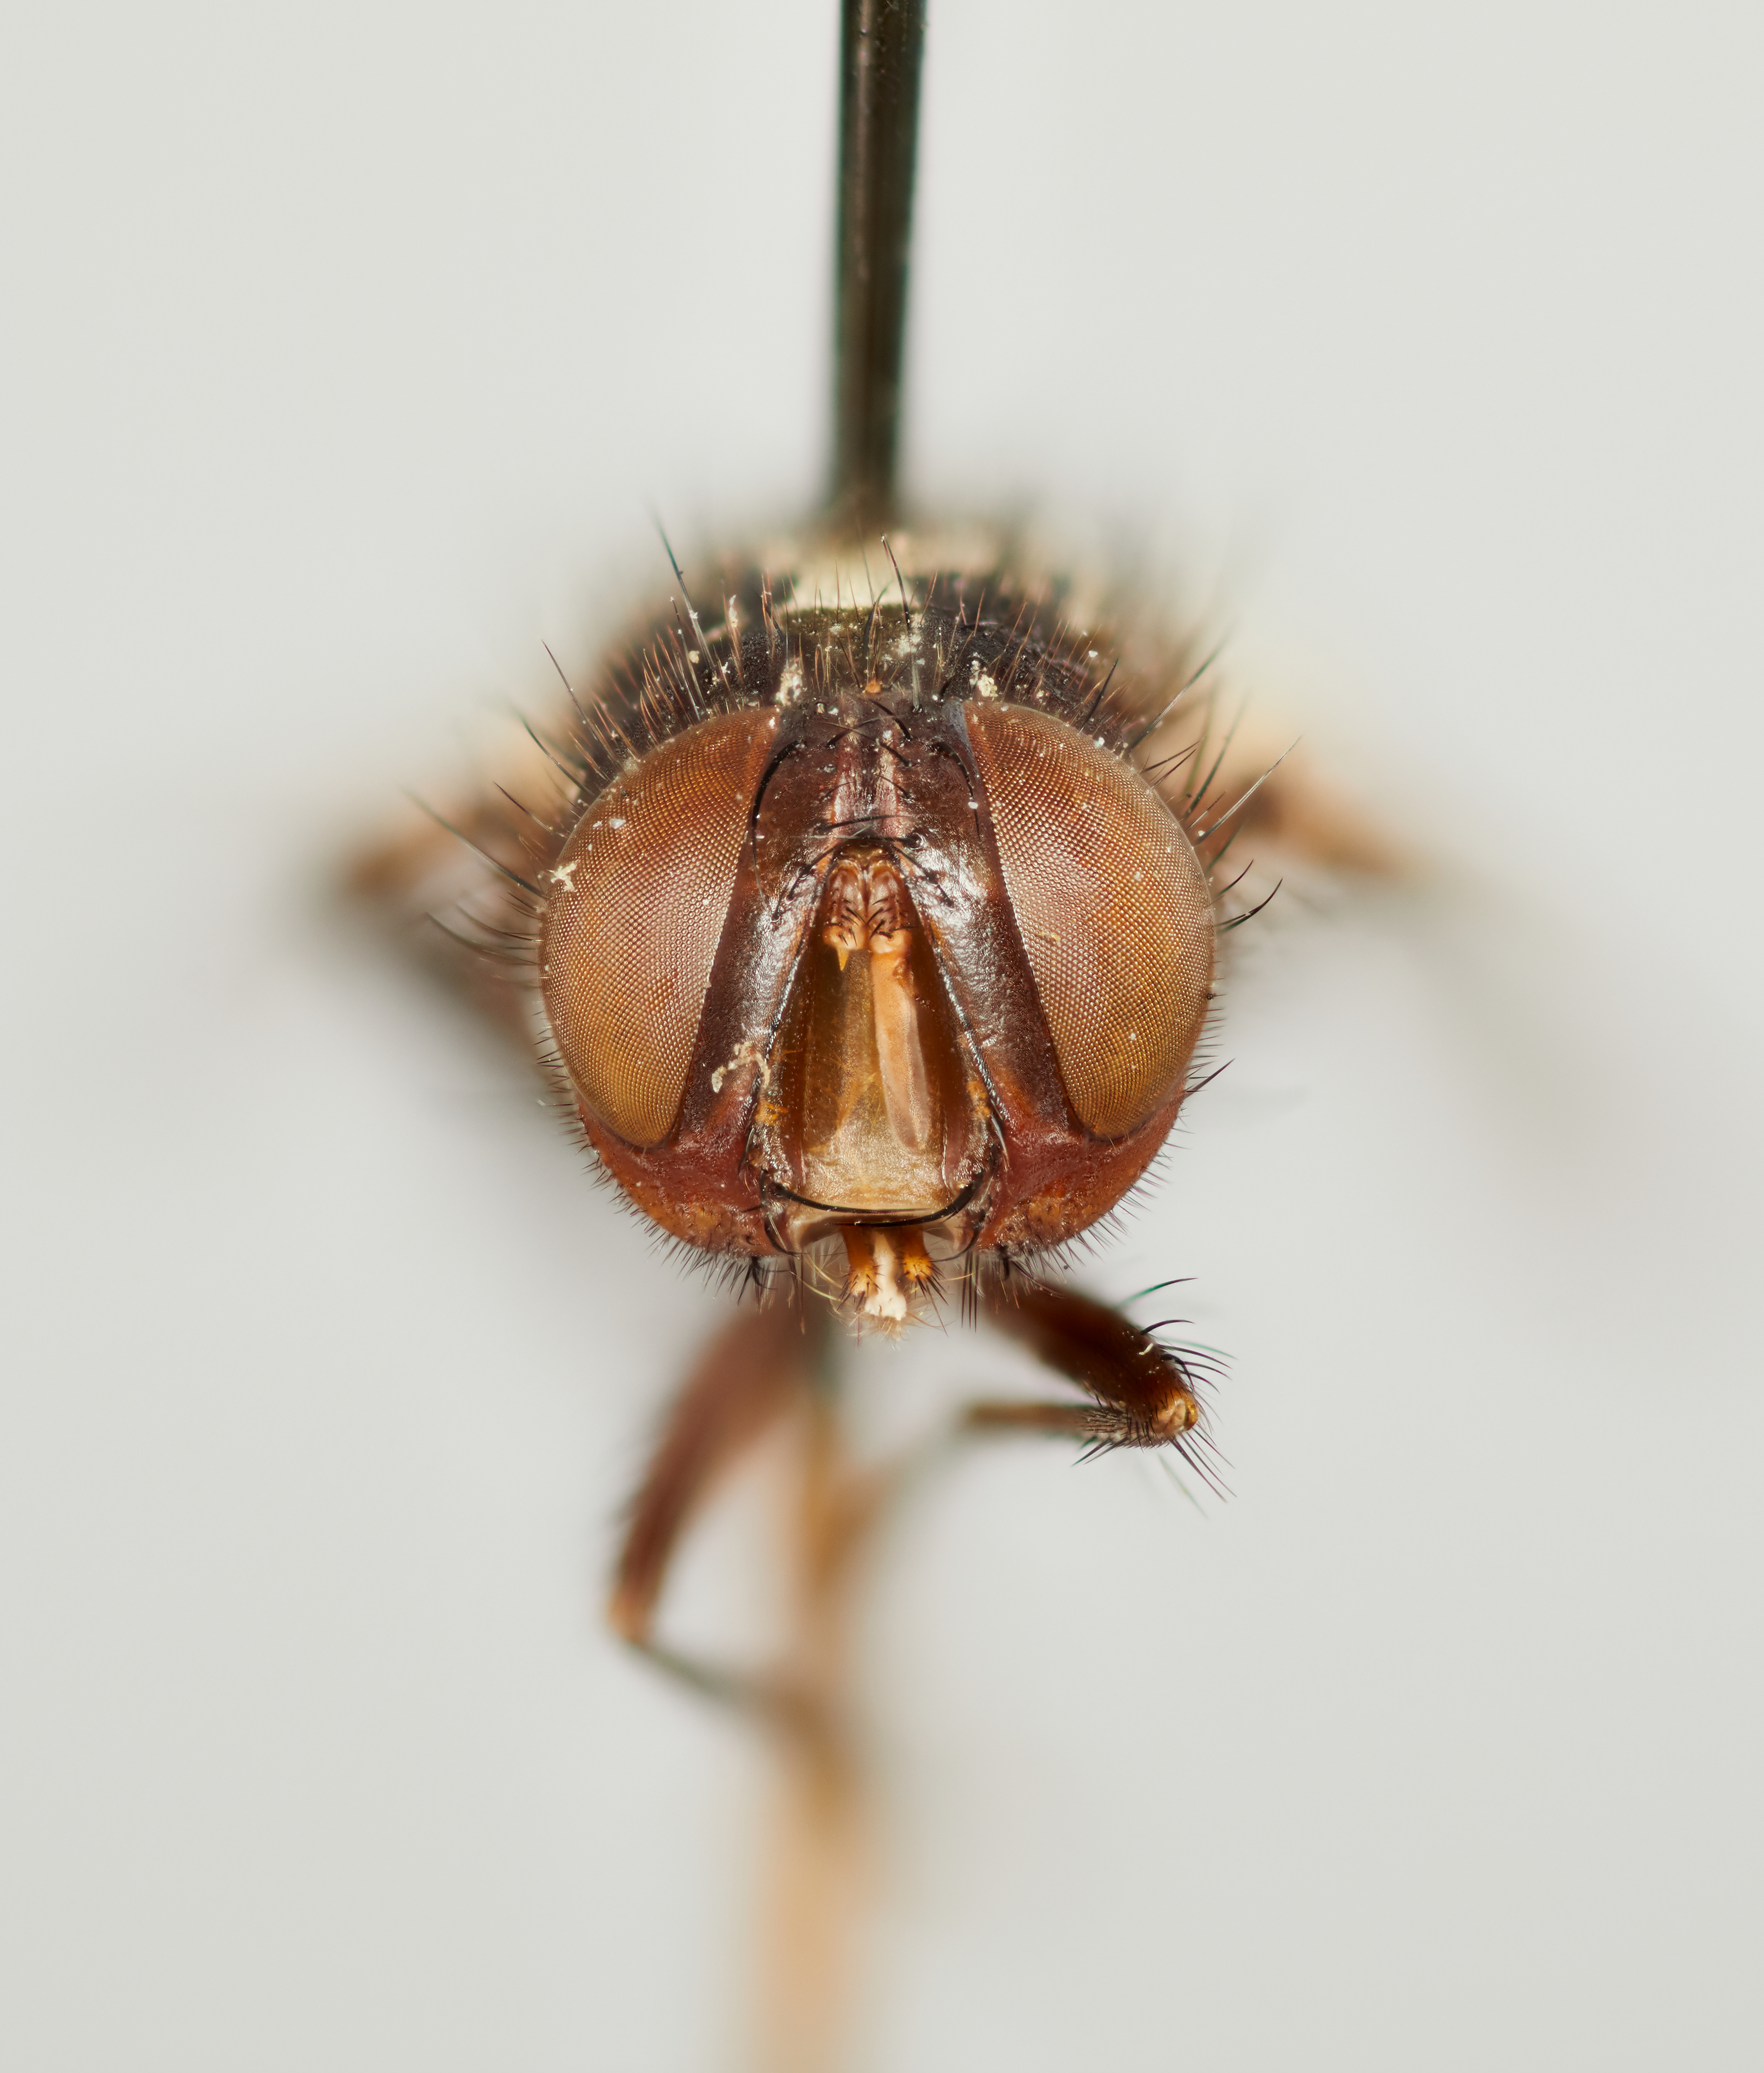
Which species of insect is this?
Doryphorophaga aberrans
